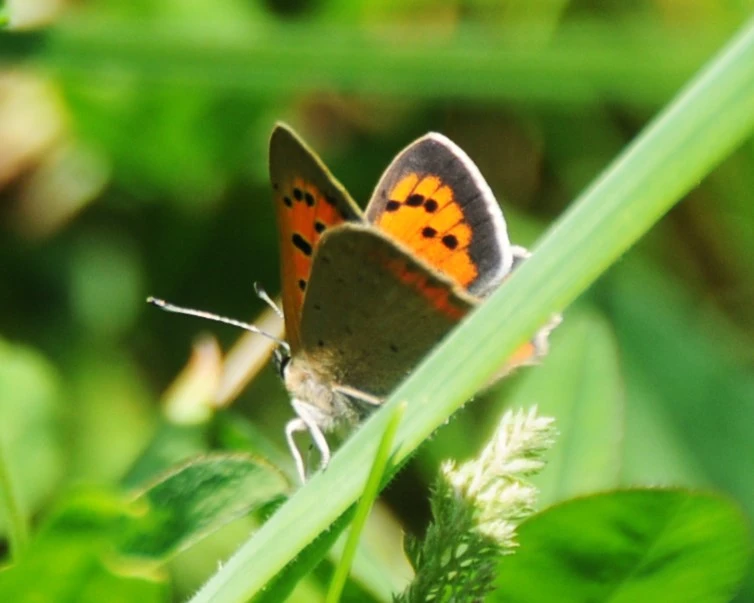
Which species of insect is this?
Lycaena phlaeas
